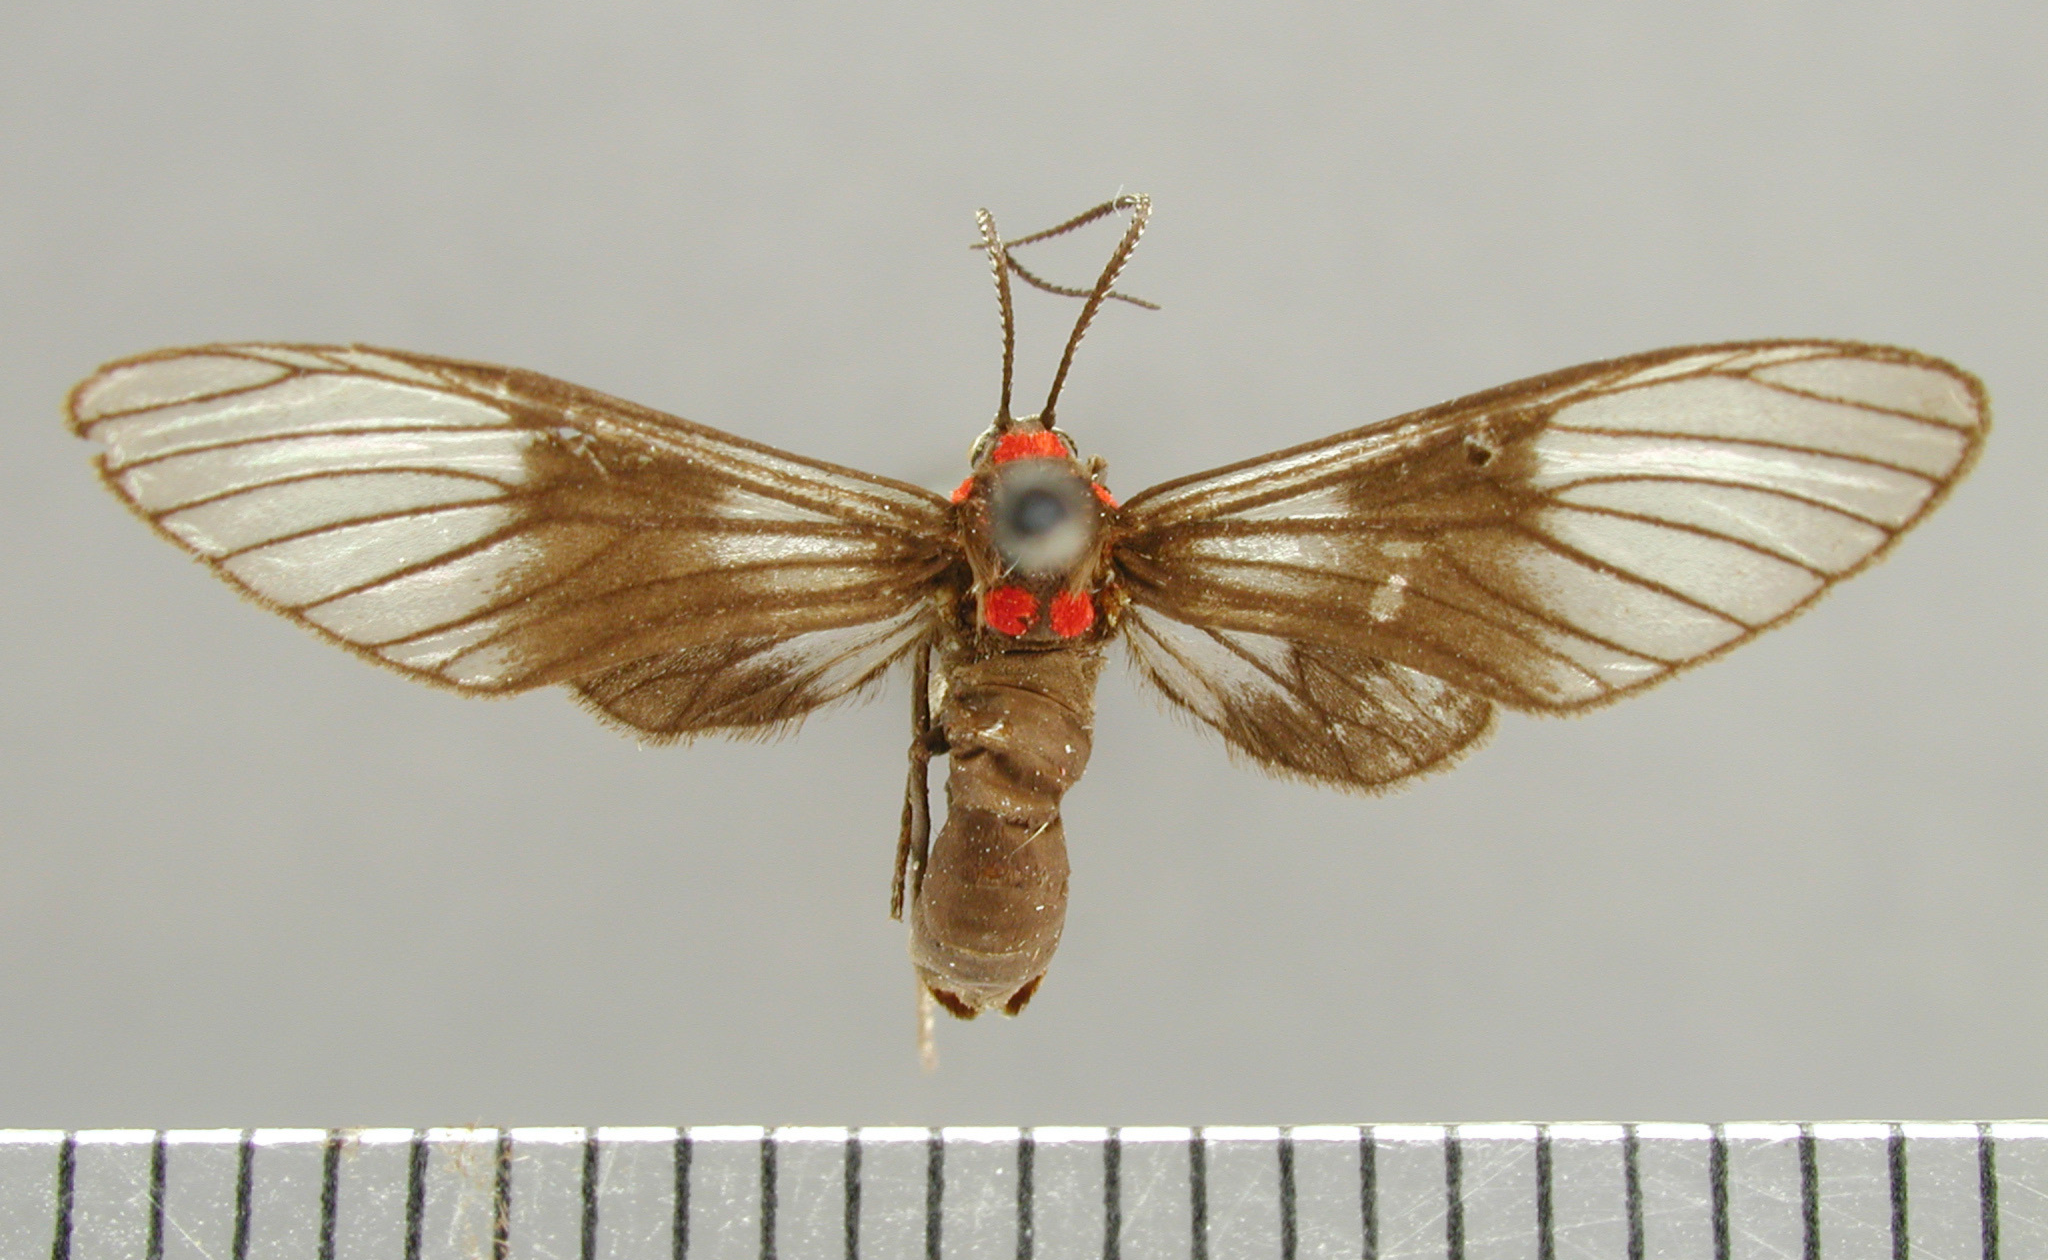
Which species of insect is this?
Pseudomya melanthoides
